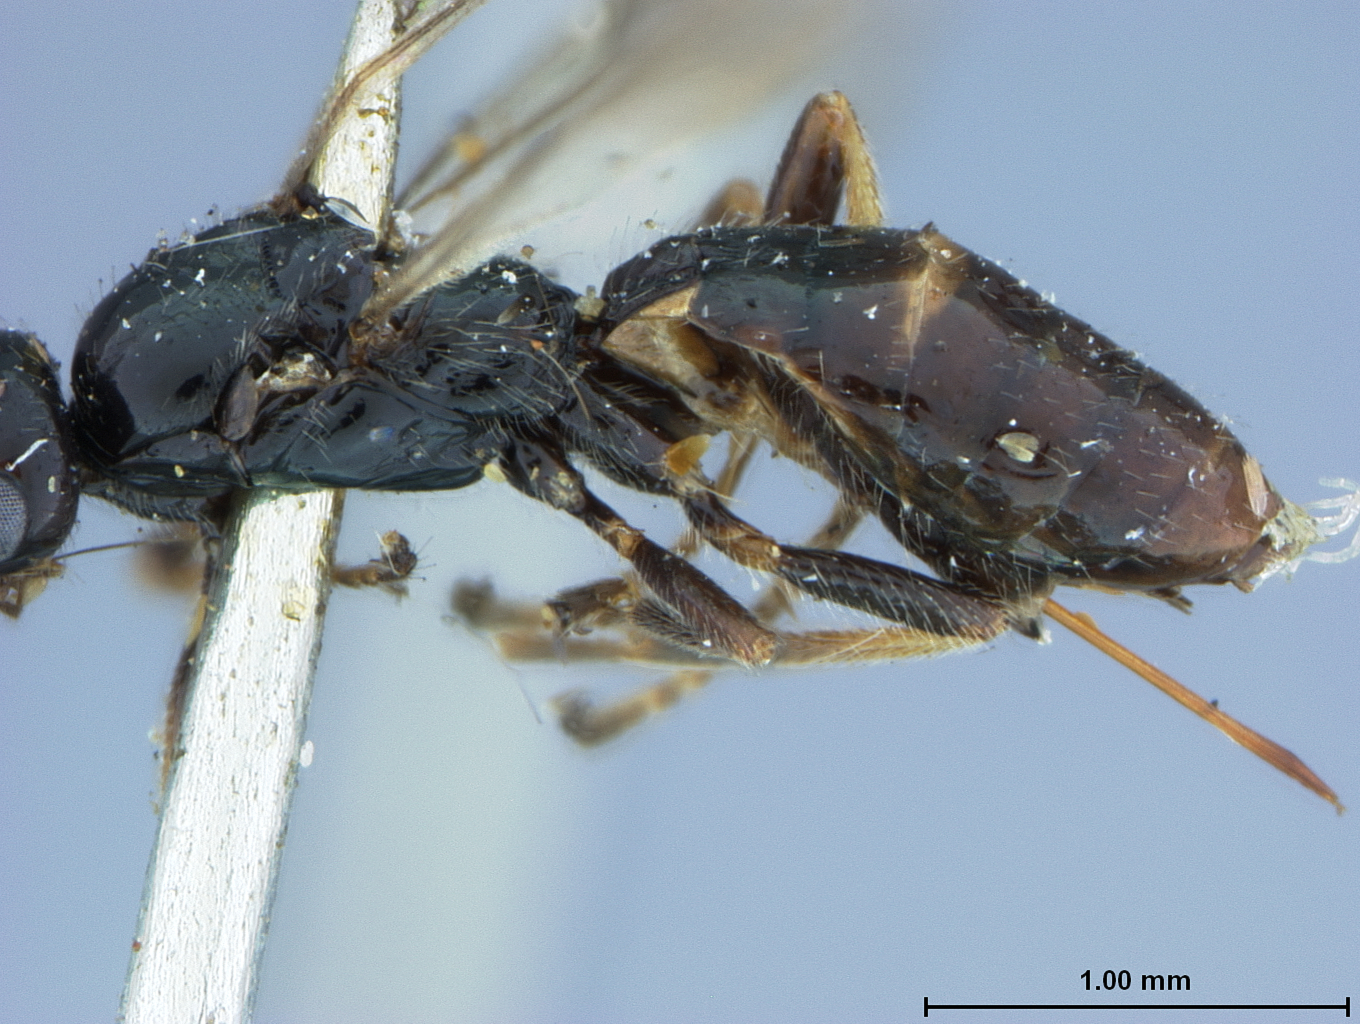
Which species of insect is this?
Macrodyctium politum
